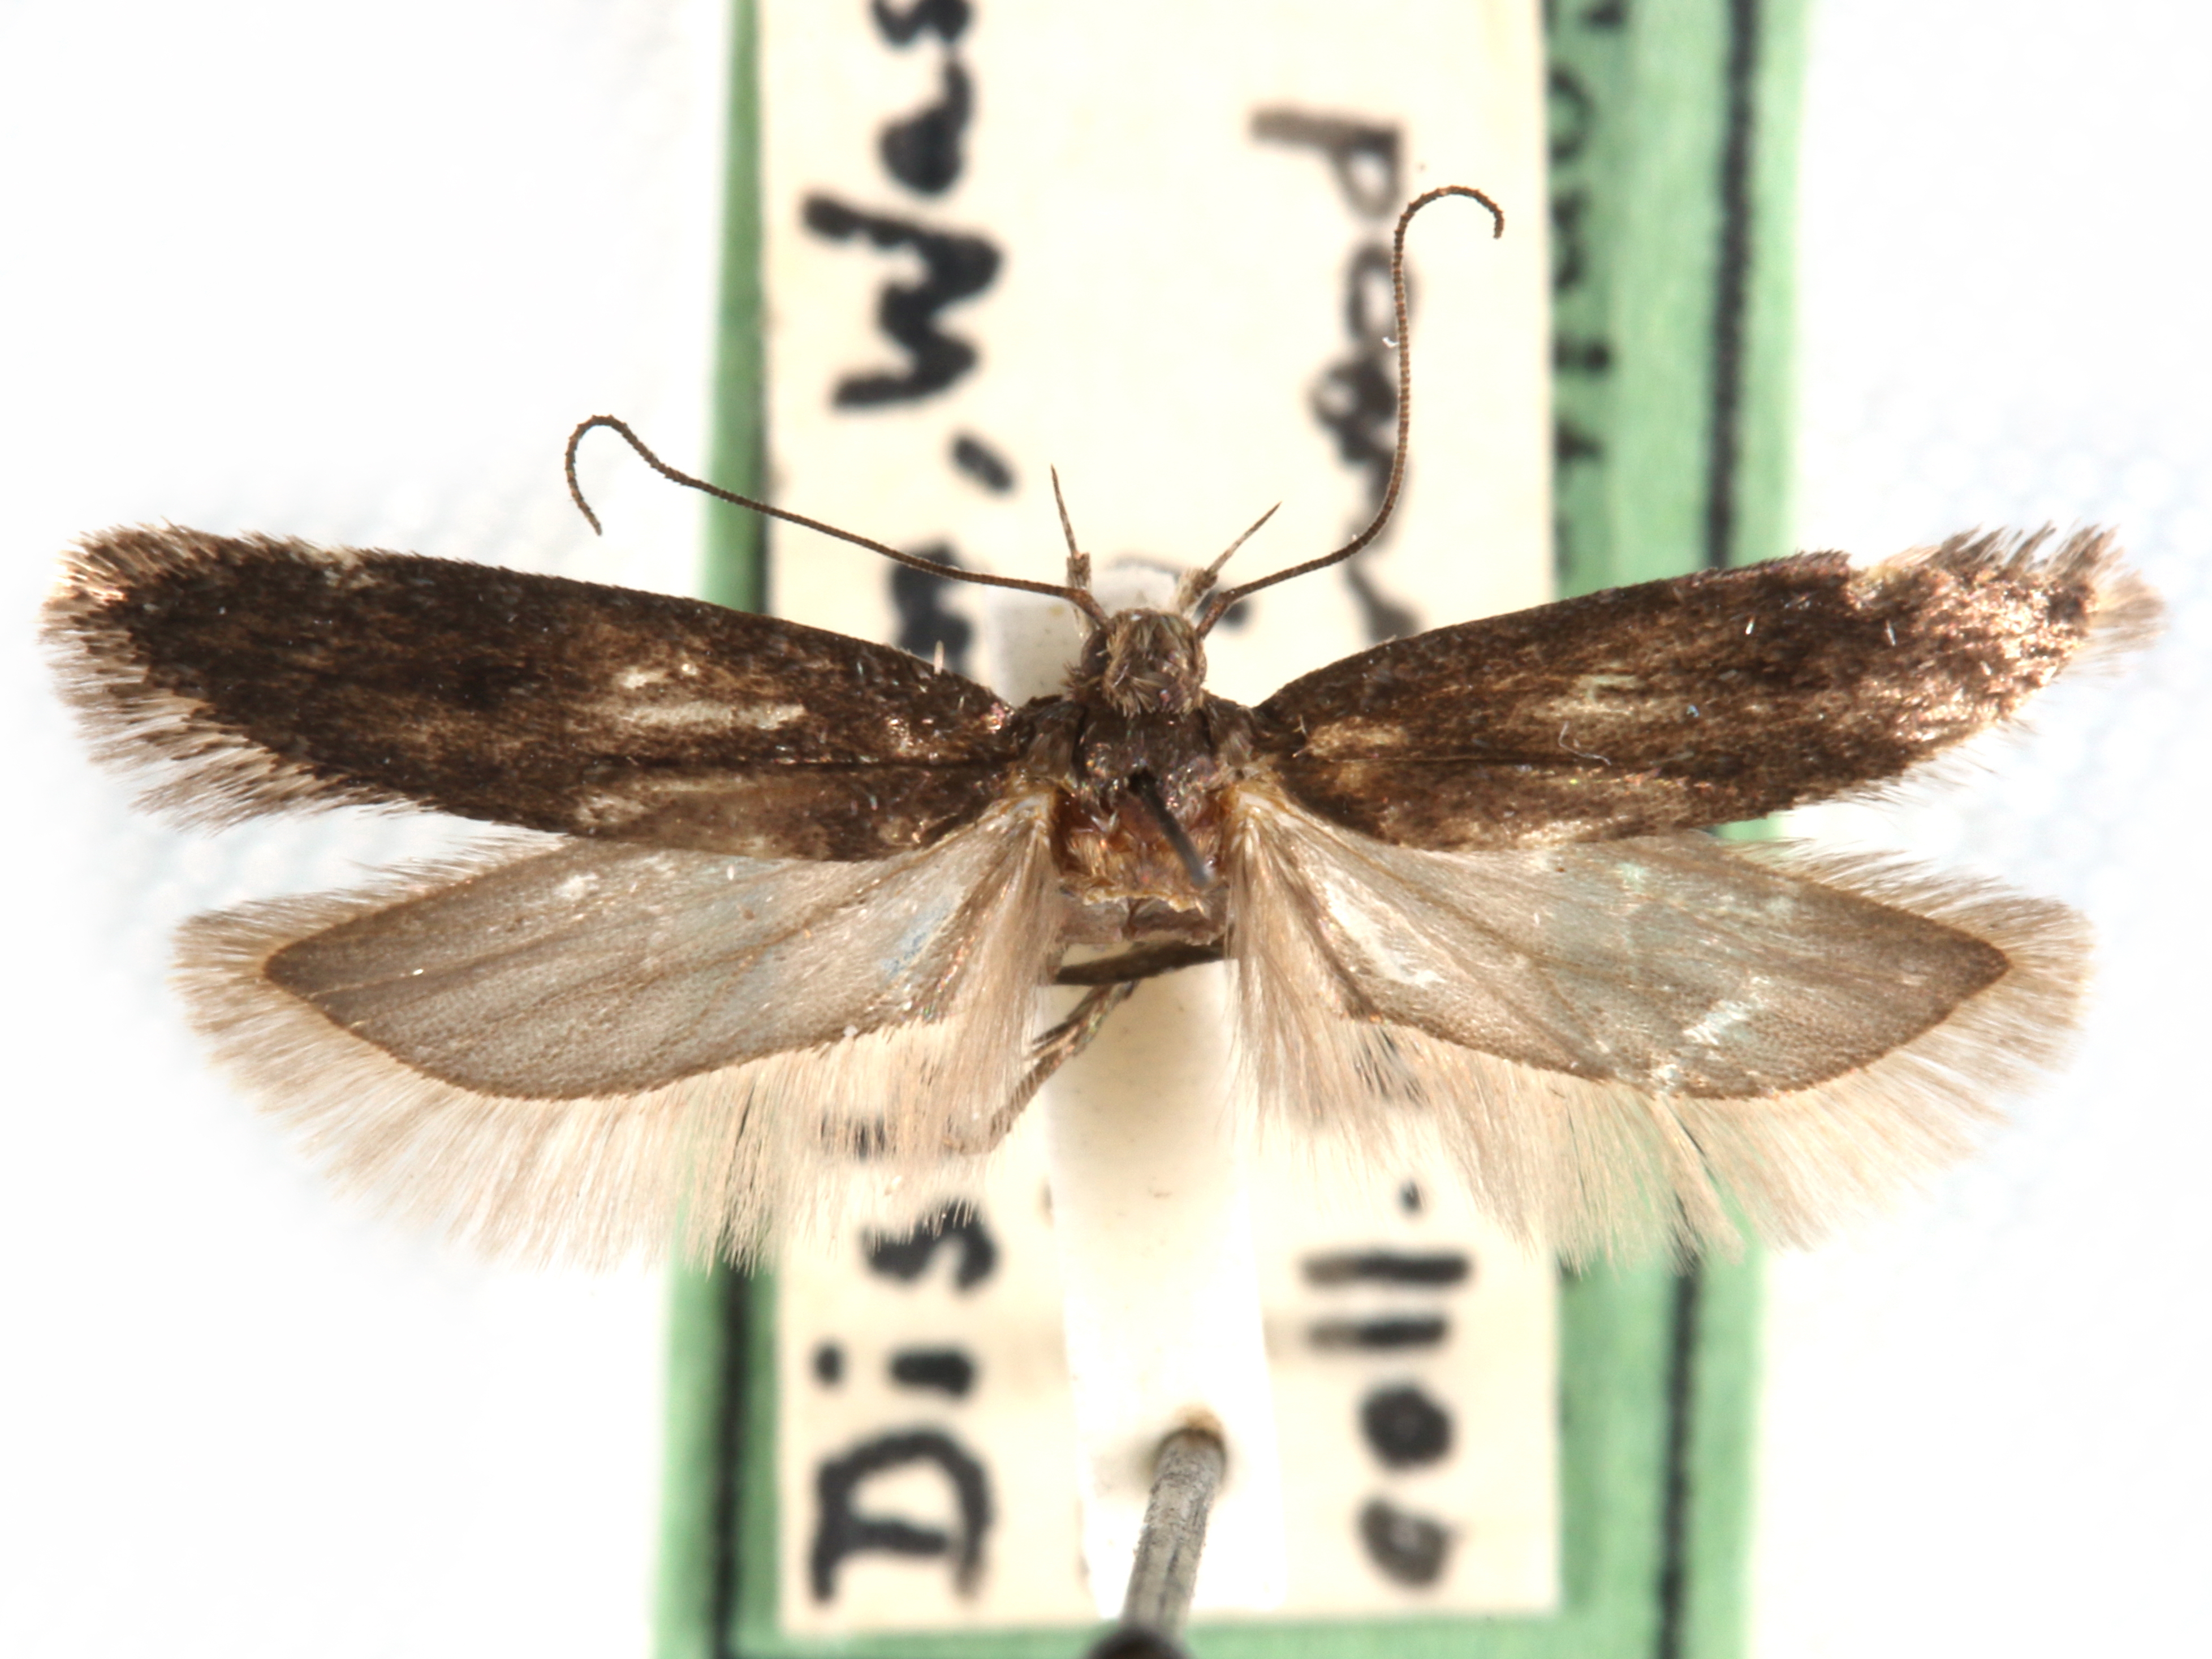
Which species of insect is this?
Chionodes psiloptera
